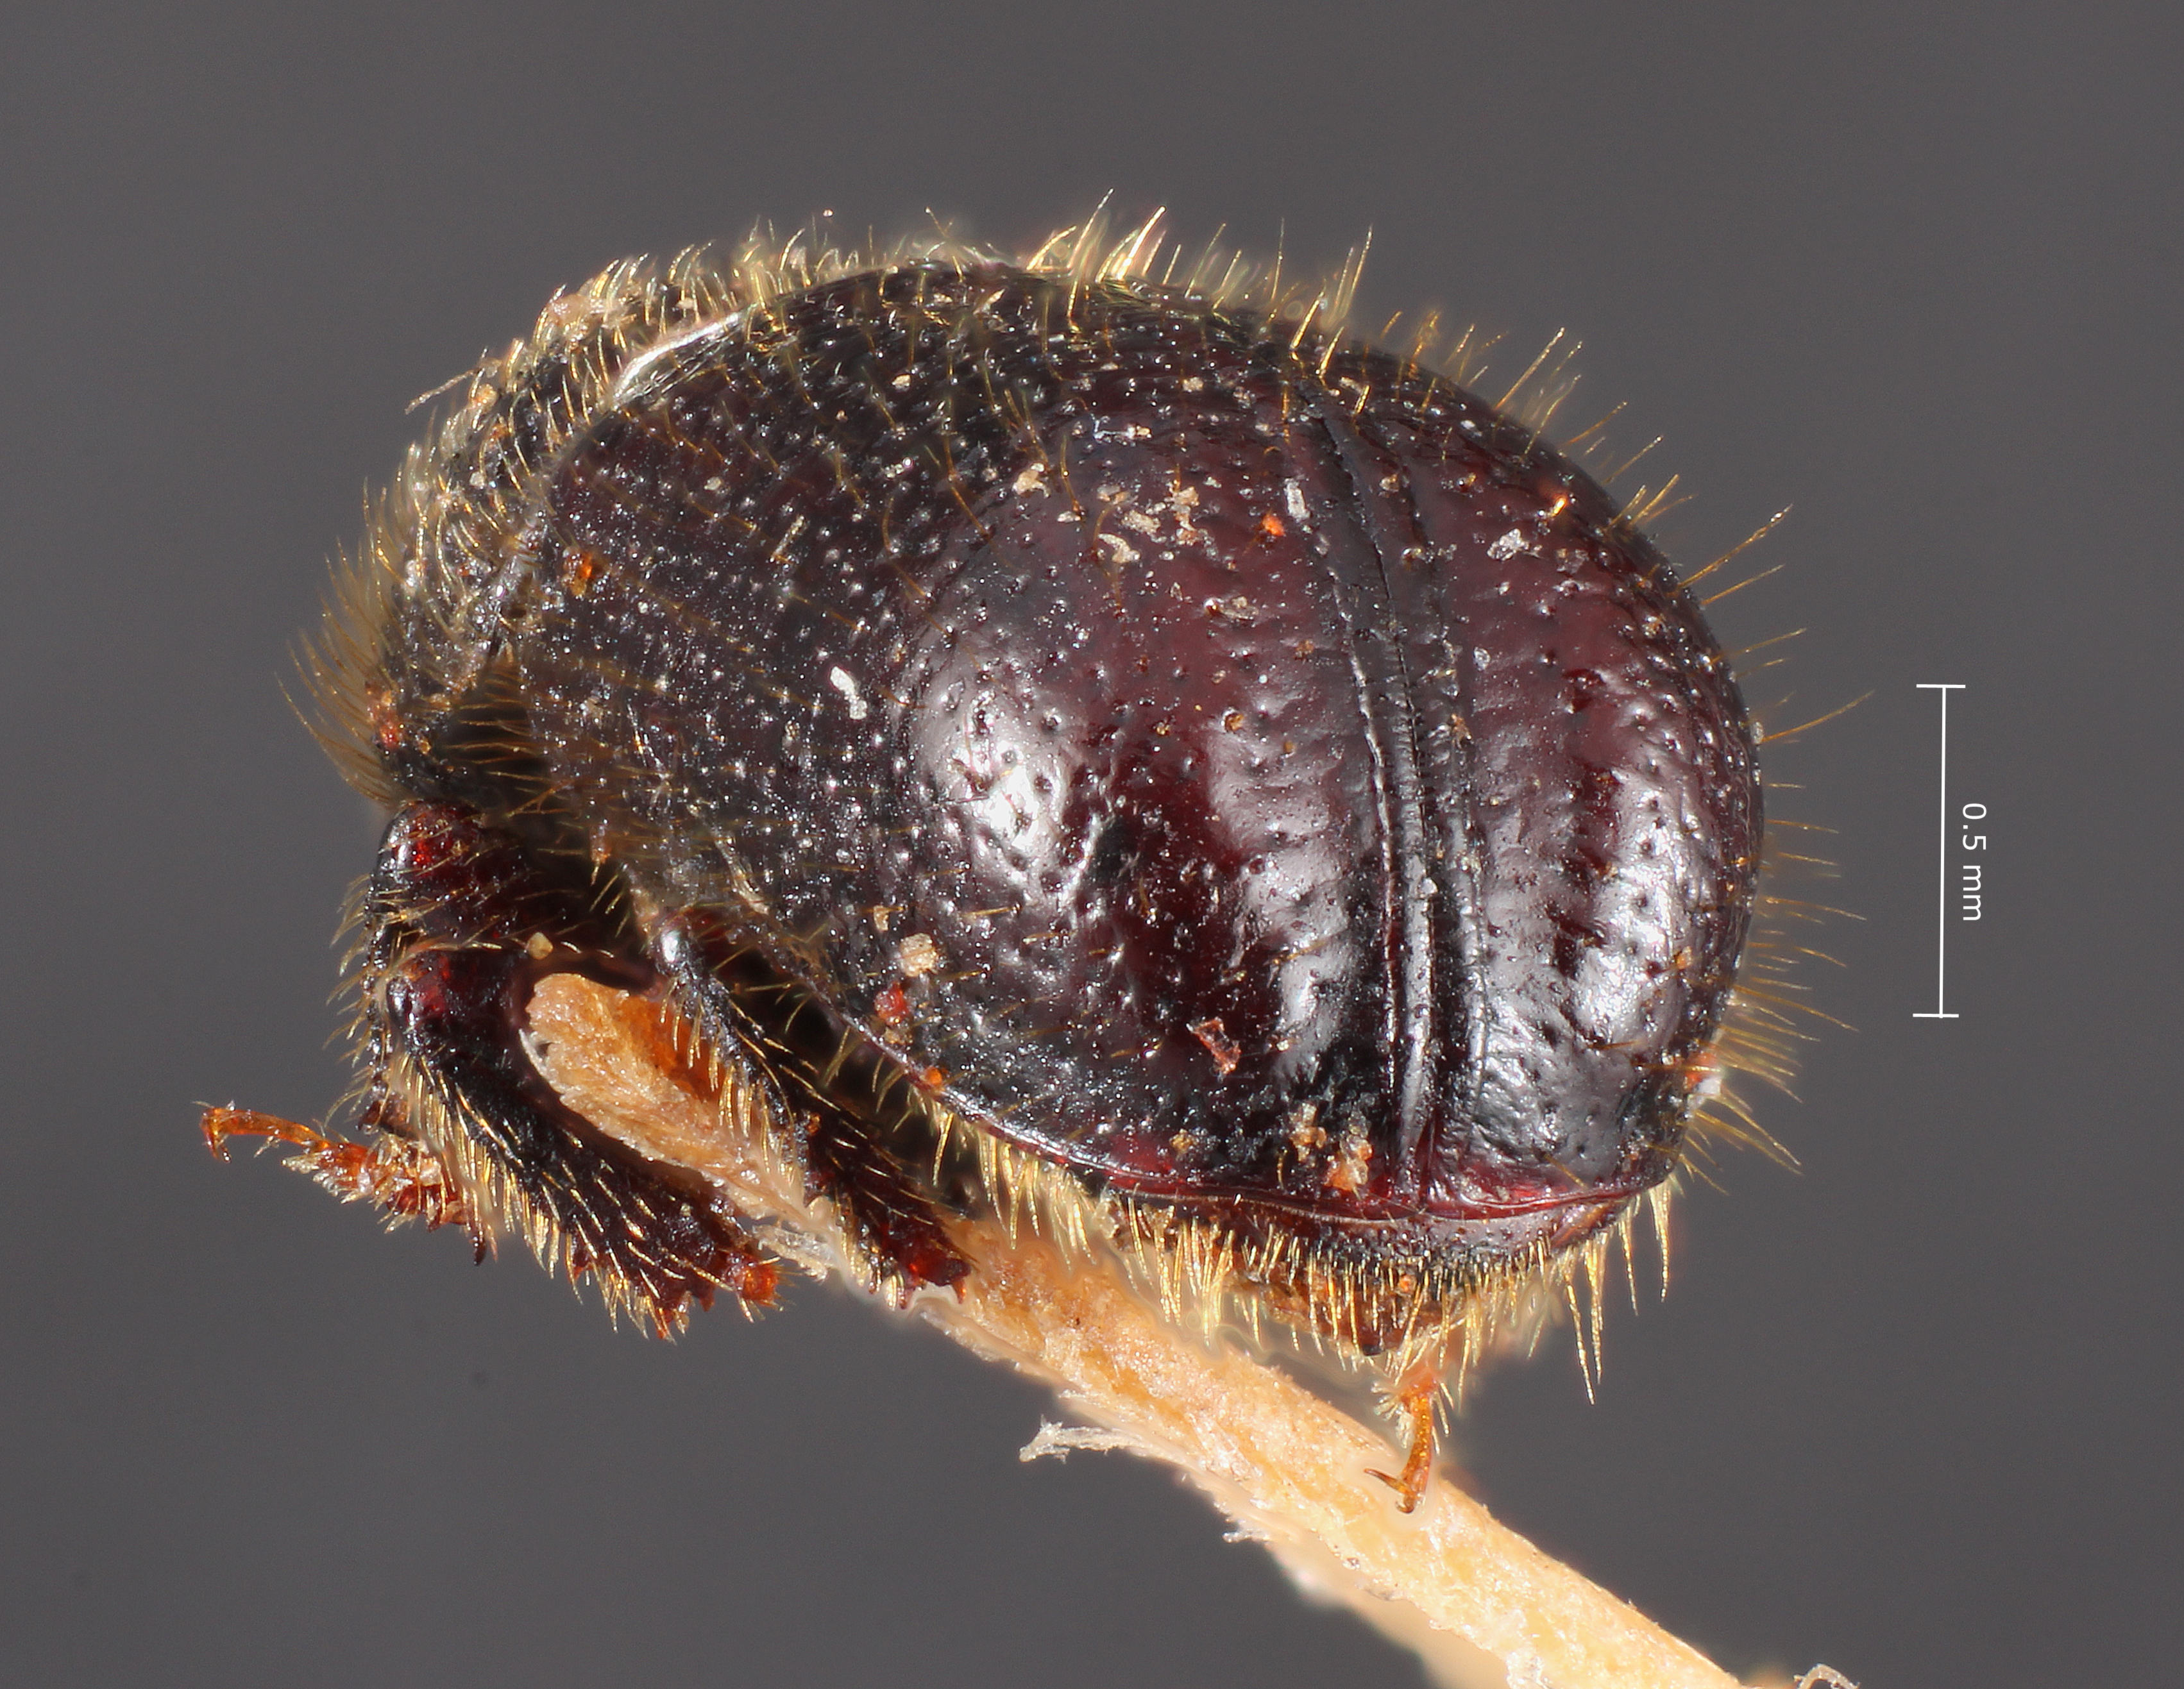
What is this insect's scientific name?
Conophthorus monticolae
